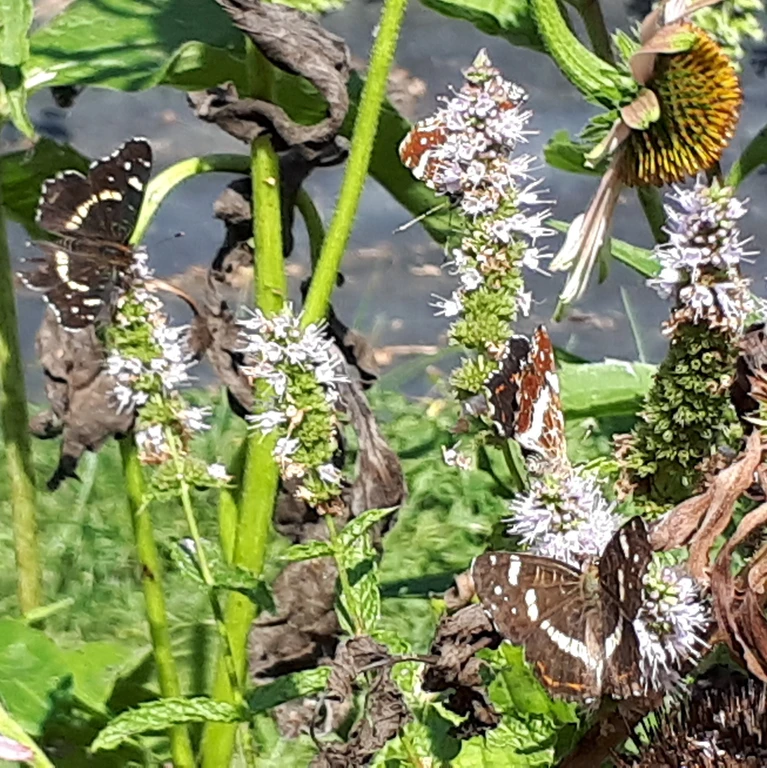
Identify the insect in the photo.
Araschnia levana
